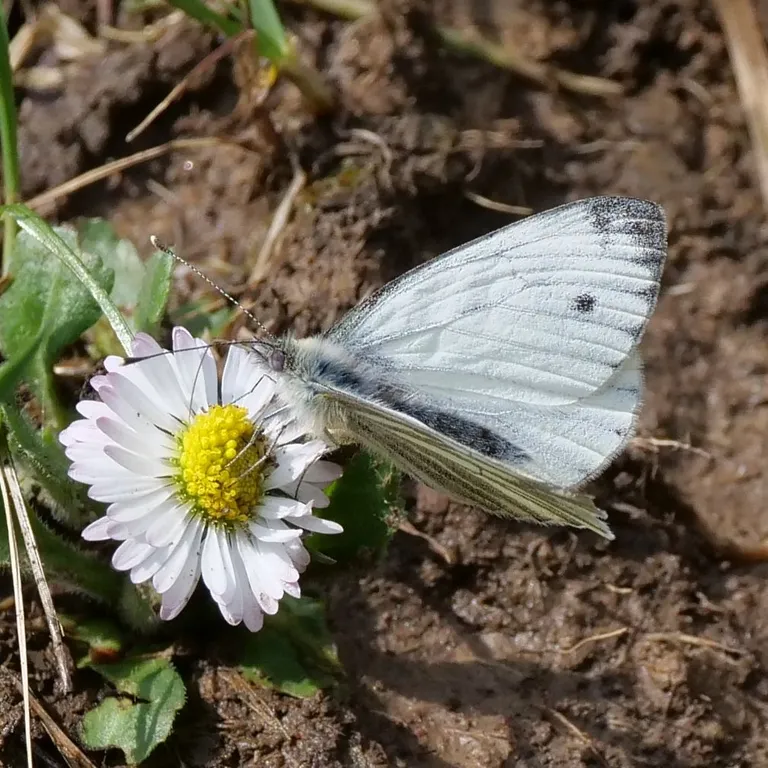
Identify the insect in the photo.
Pieris napi
